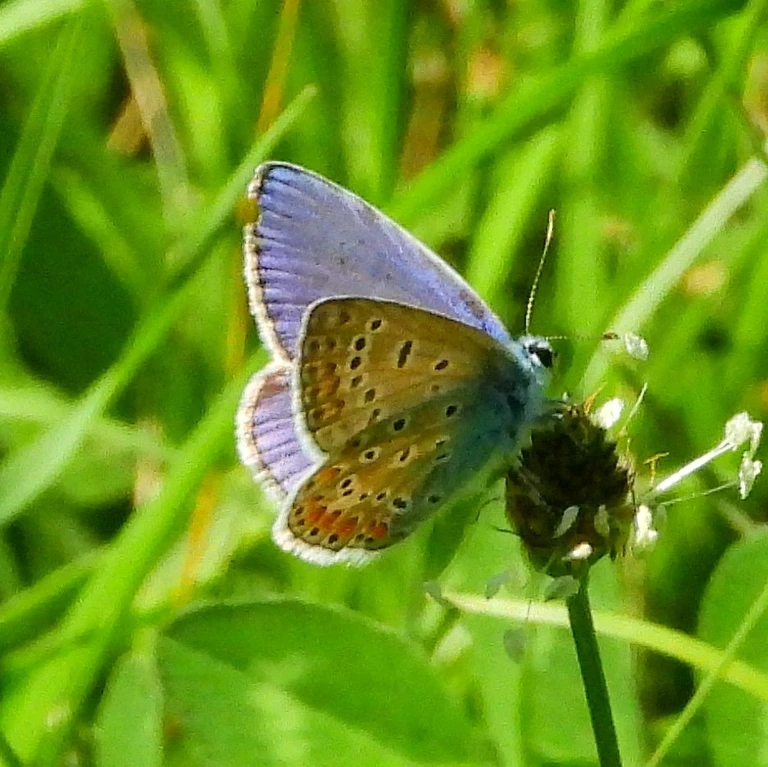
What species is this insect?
Polyommatus icarus
